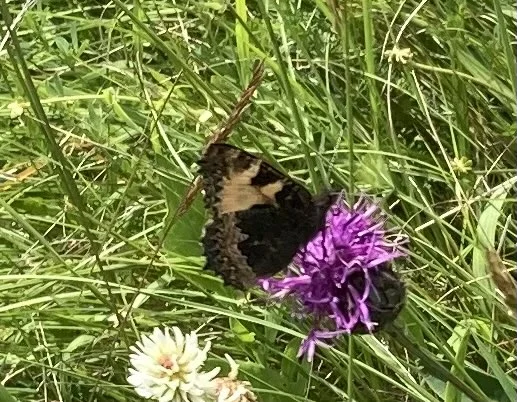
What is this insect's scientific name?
Aglais urticae
